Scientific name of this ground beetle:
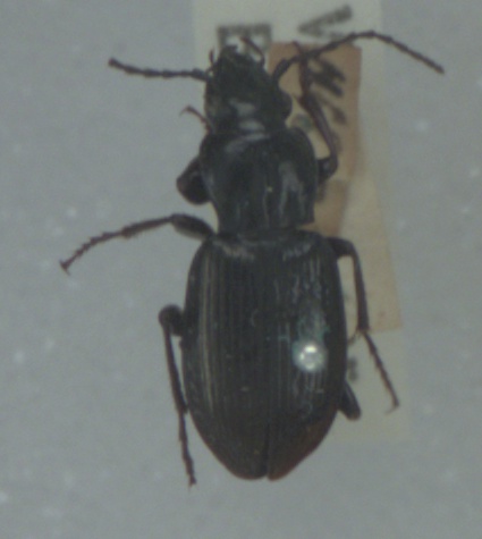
Pterostichus oblongopunctatus
